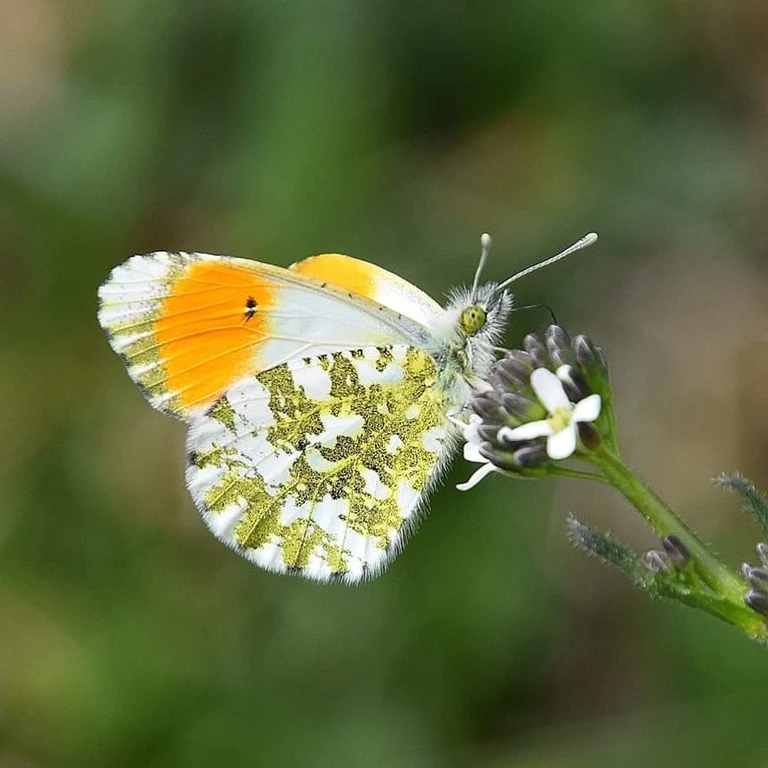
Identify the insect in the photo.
Anthocharis cardamines
